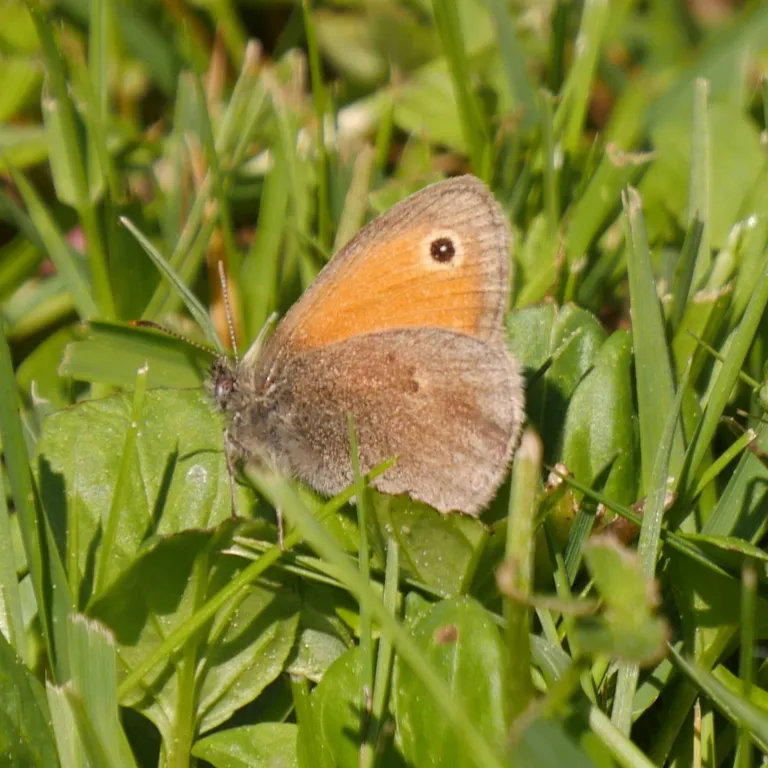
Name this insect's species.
Coenonympha pamphilus
